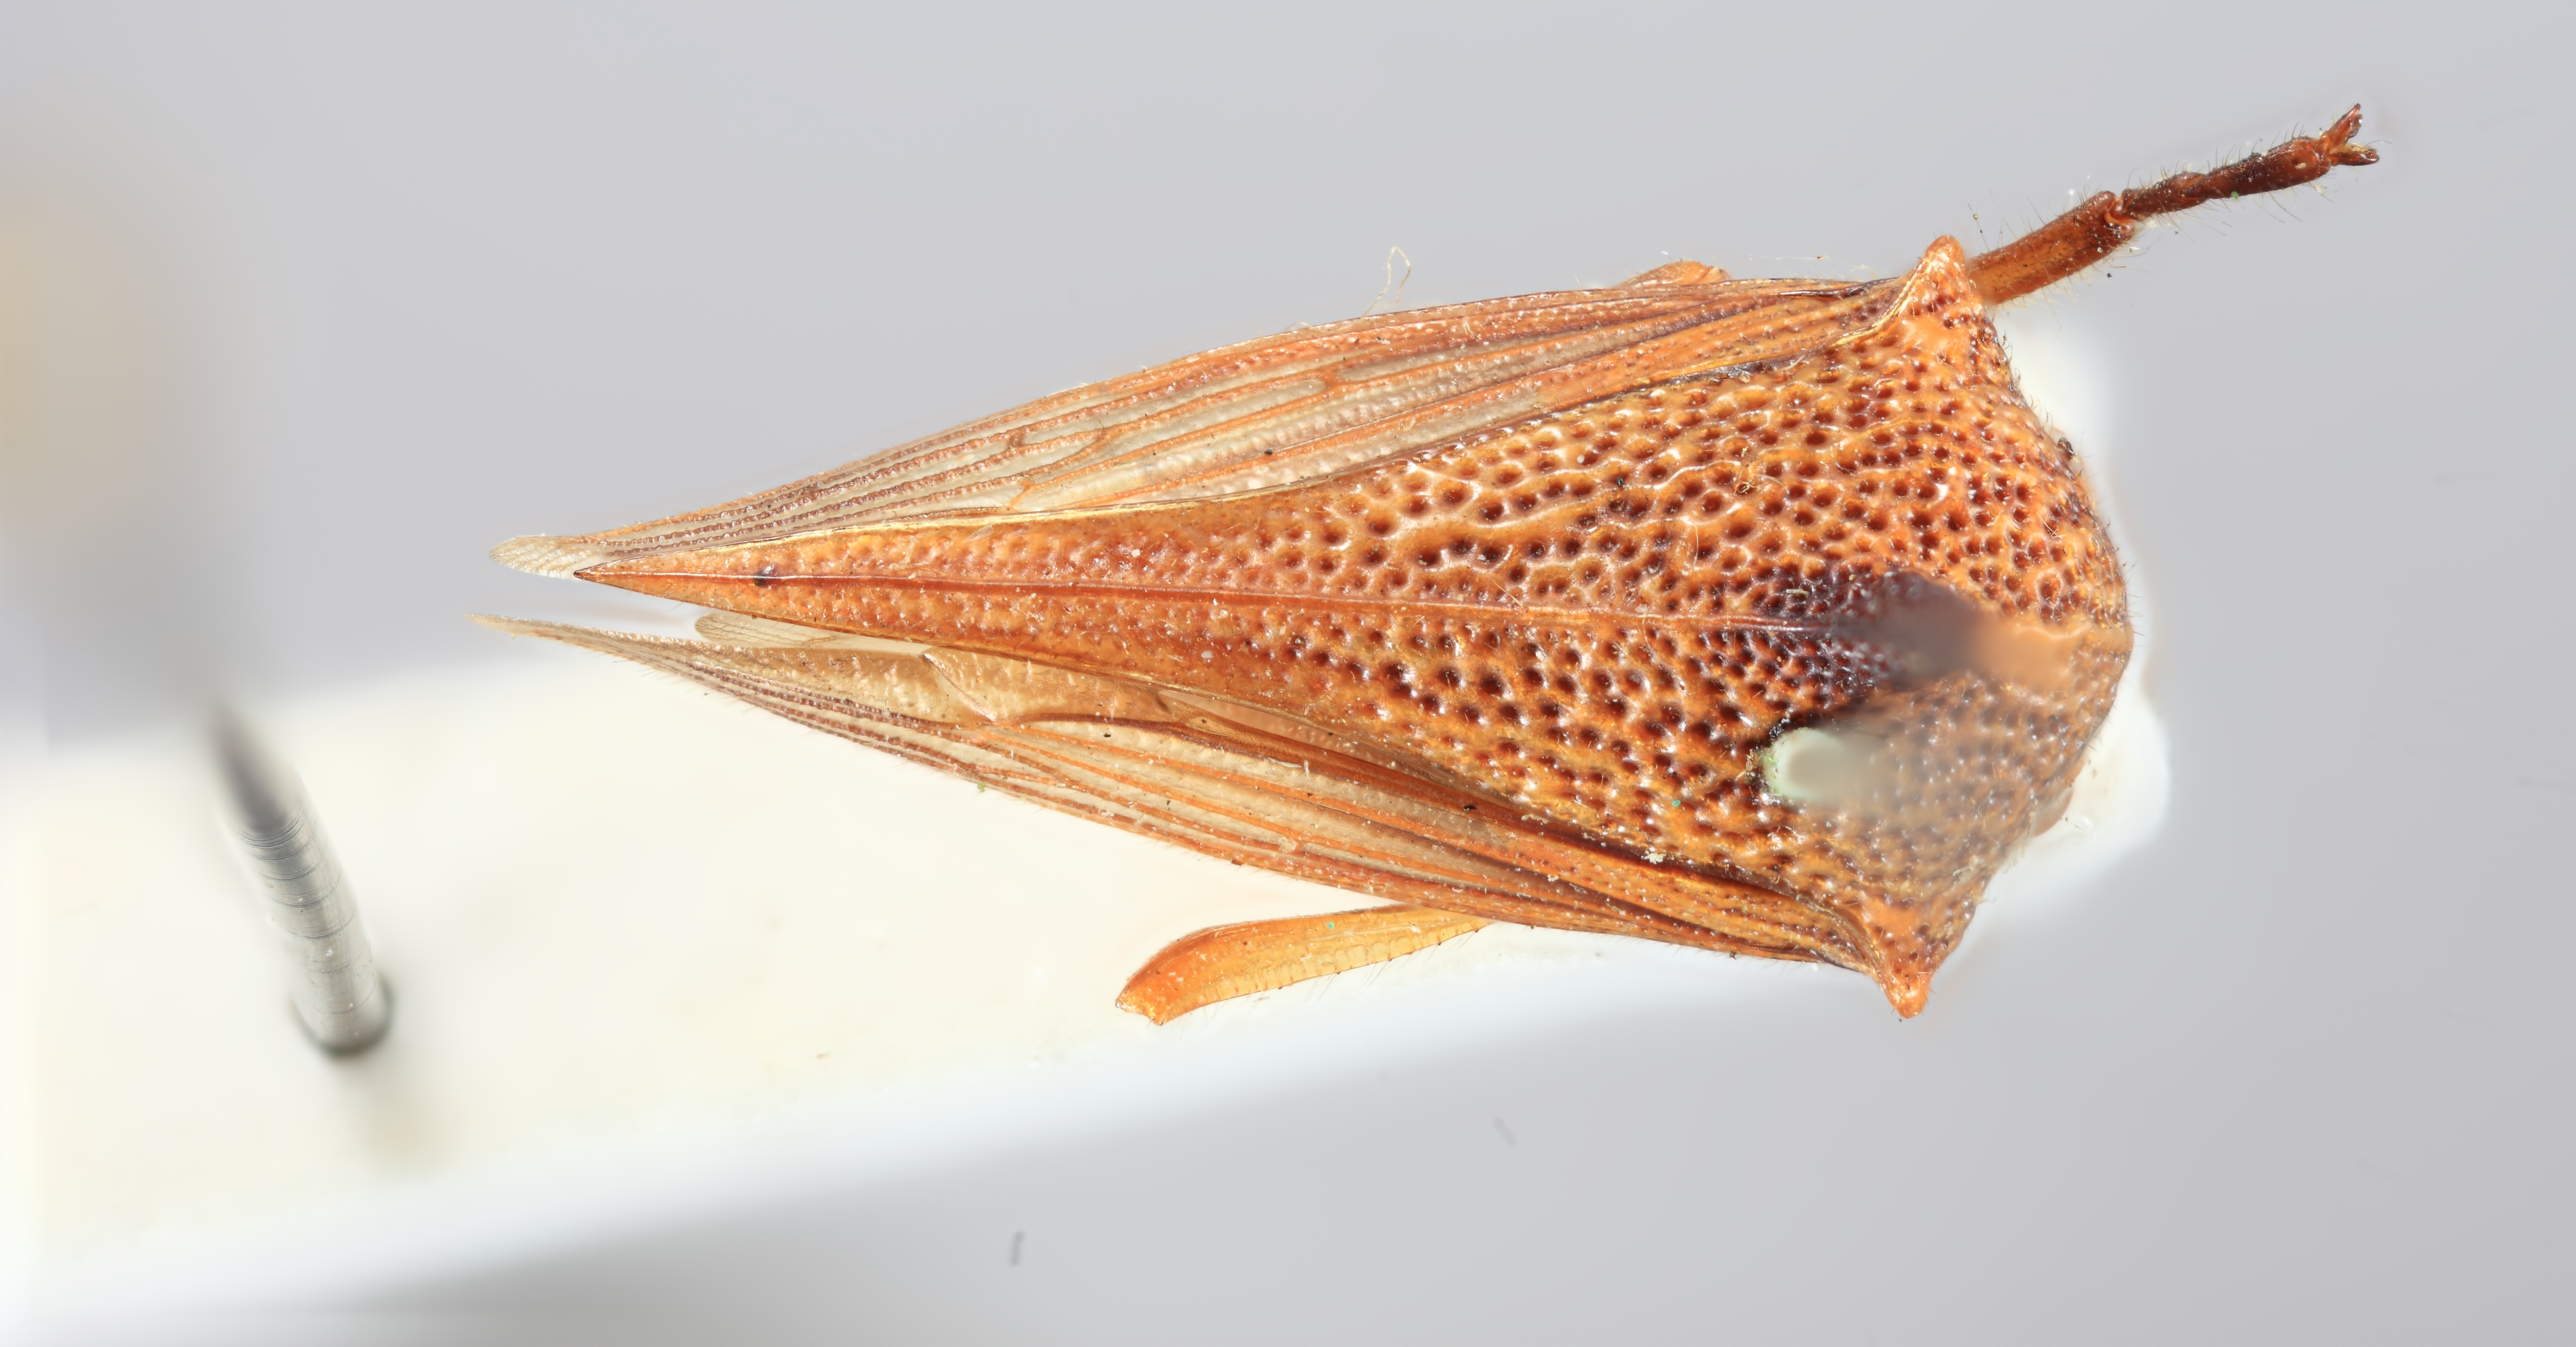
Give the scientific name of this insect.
Aconophoroides rectispina
